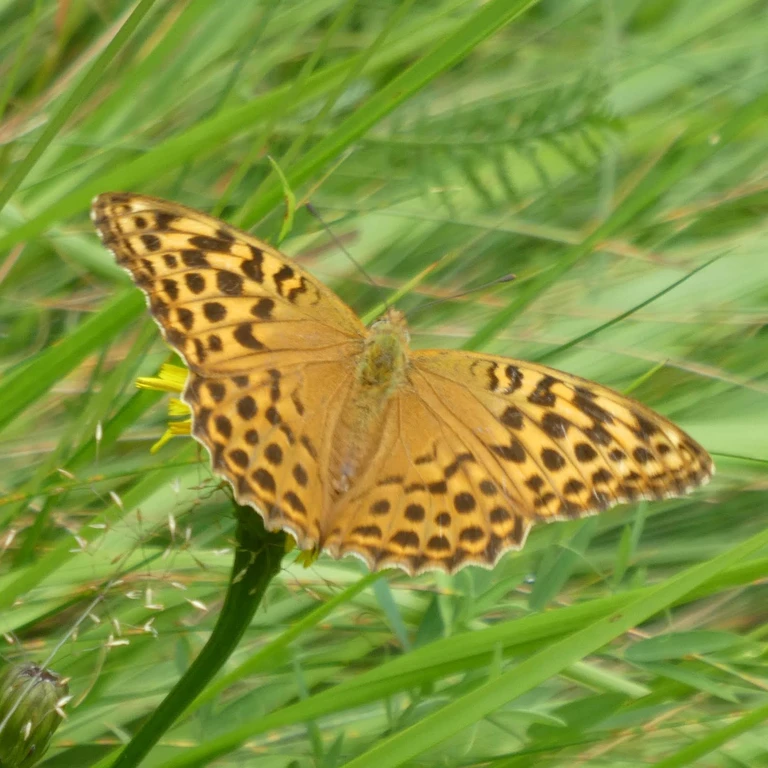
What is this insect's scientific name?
Argynnis paphia
